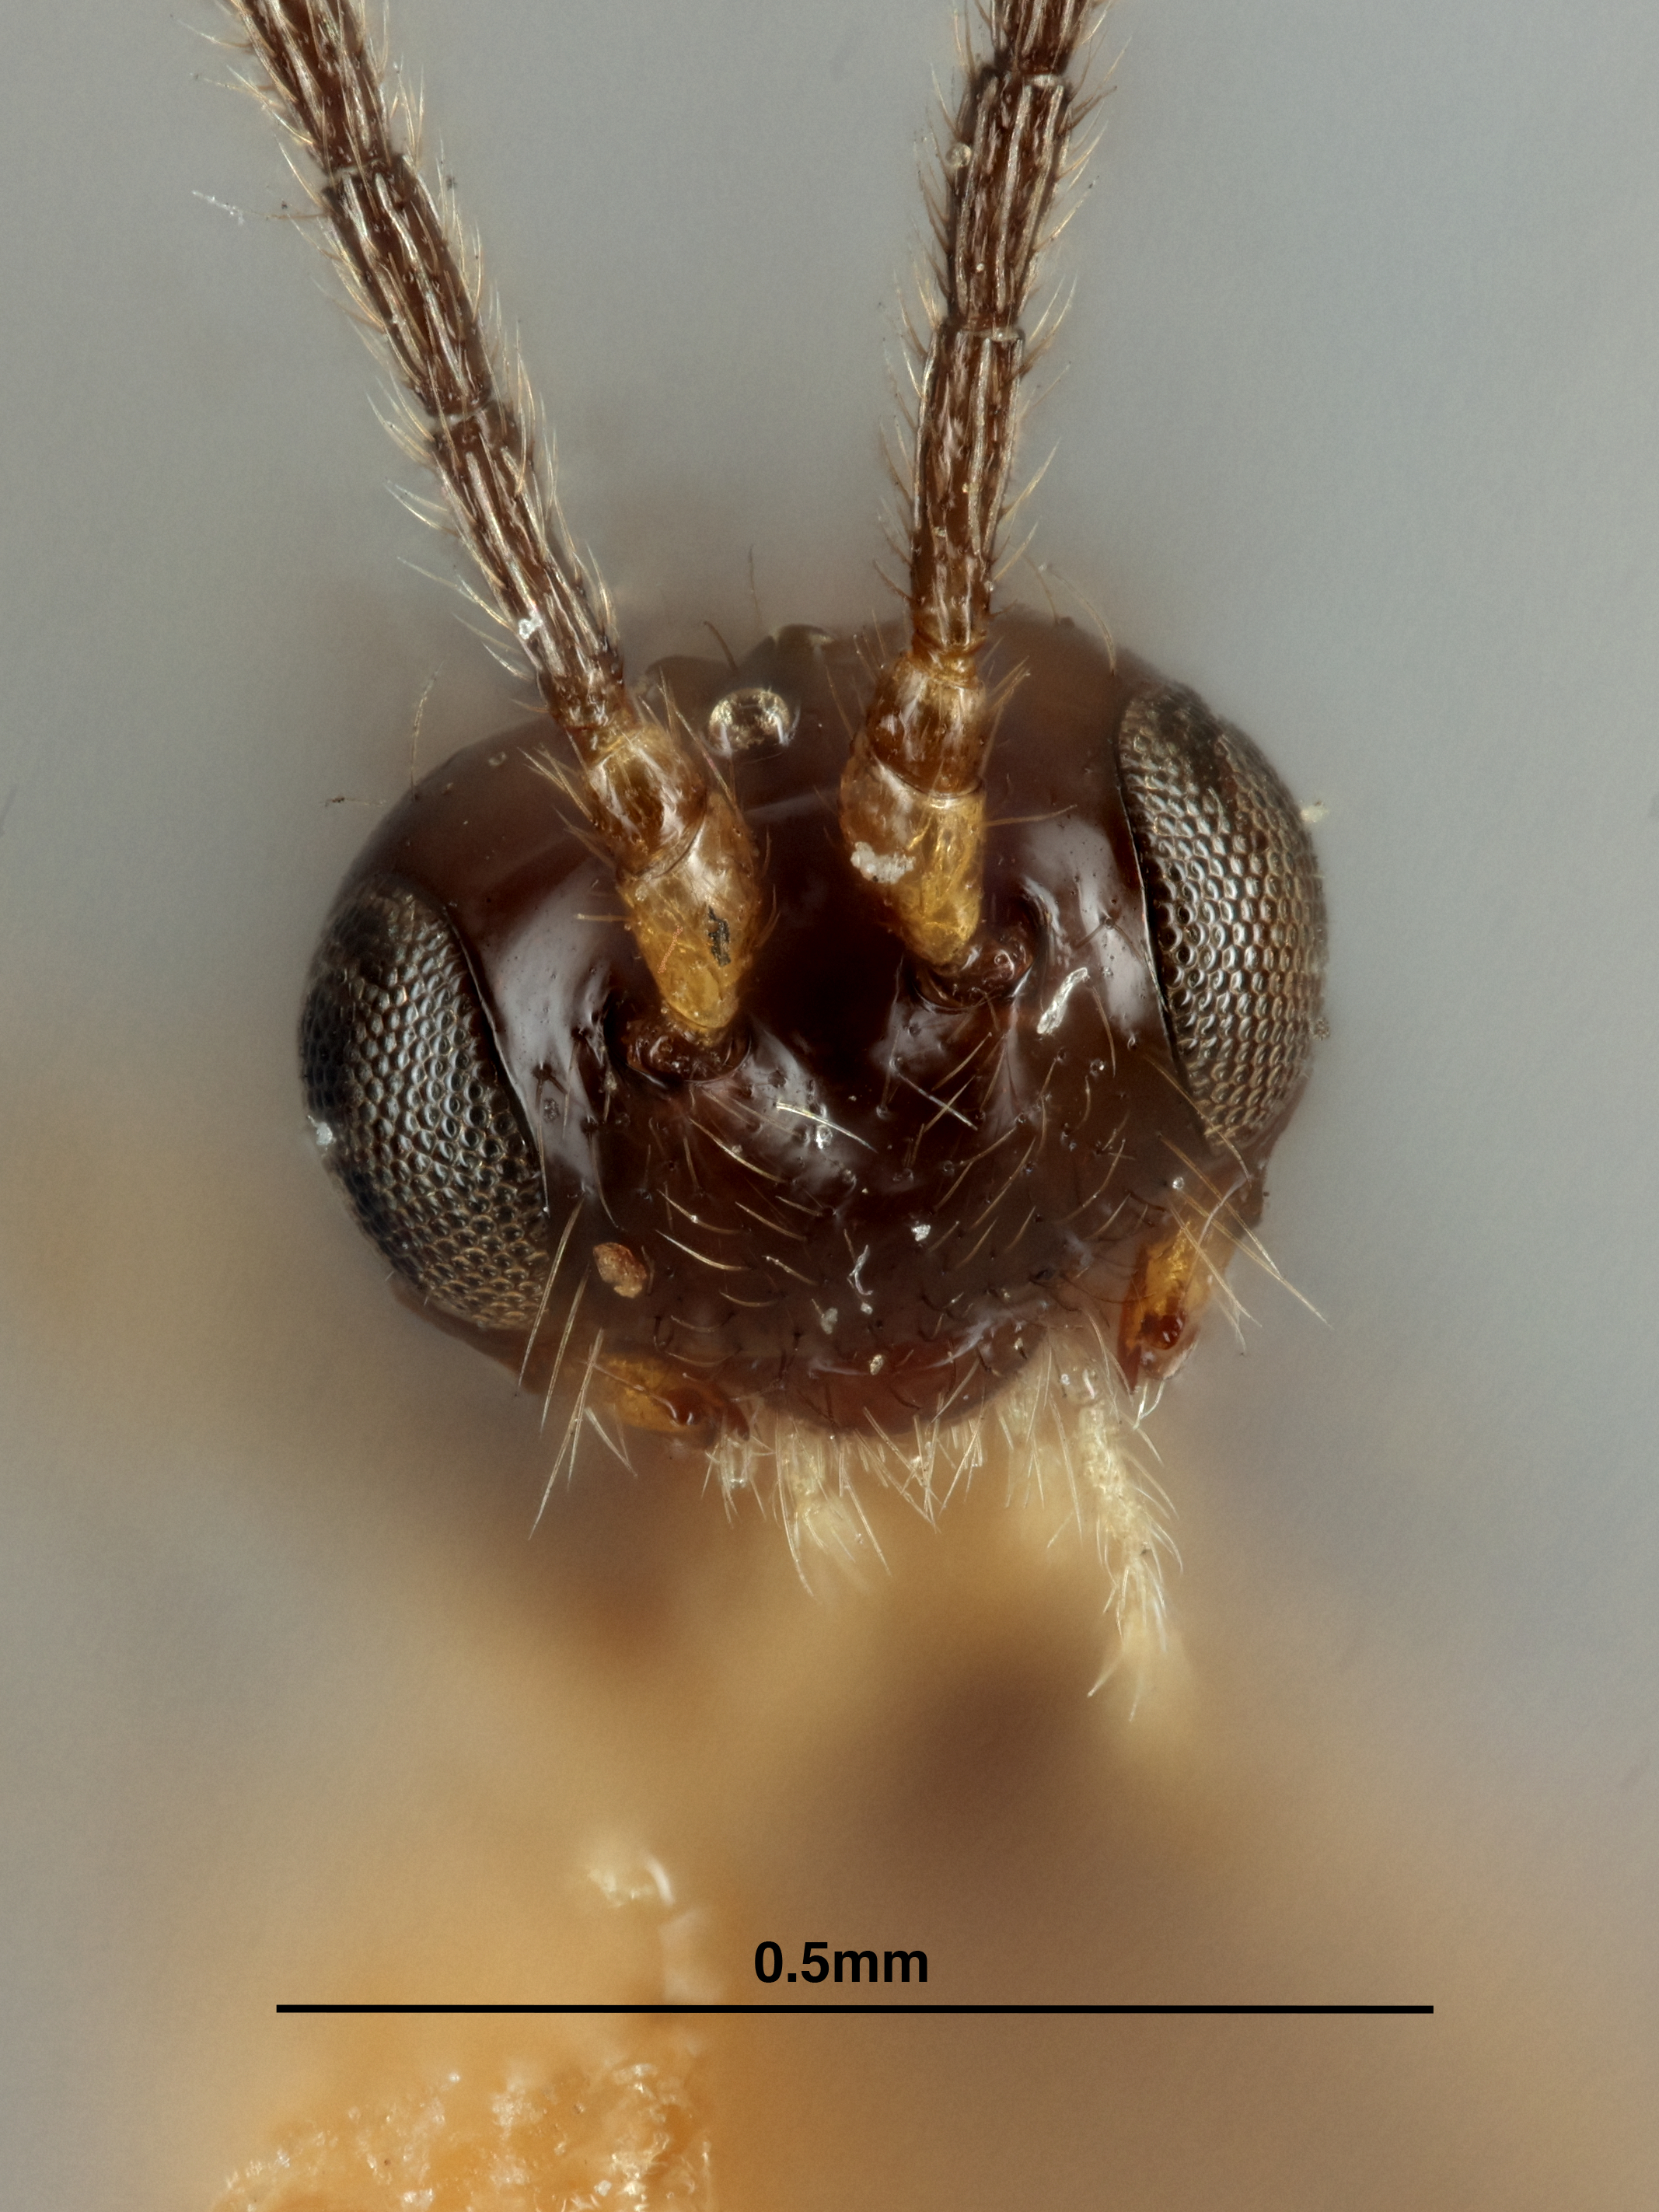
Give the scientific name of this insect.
Synaldis liliputana
